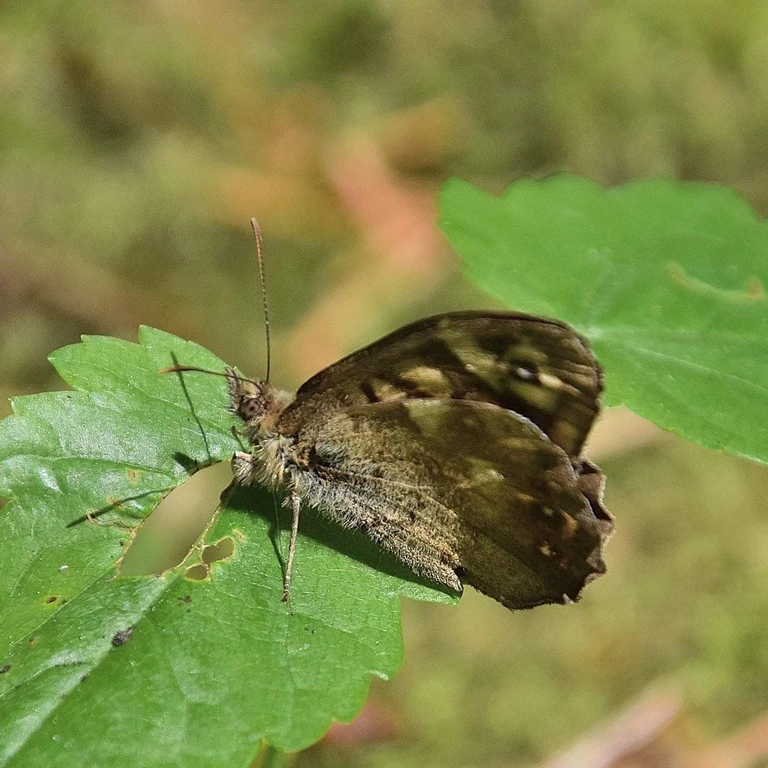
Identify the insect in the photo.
Pararge aegeria
